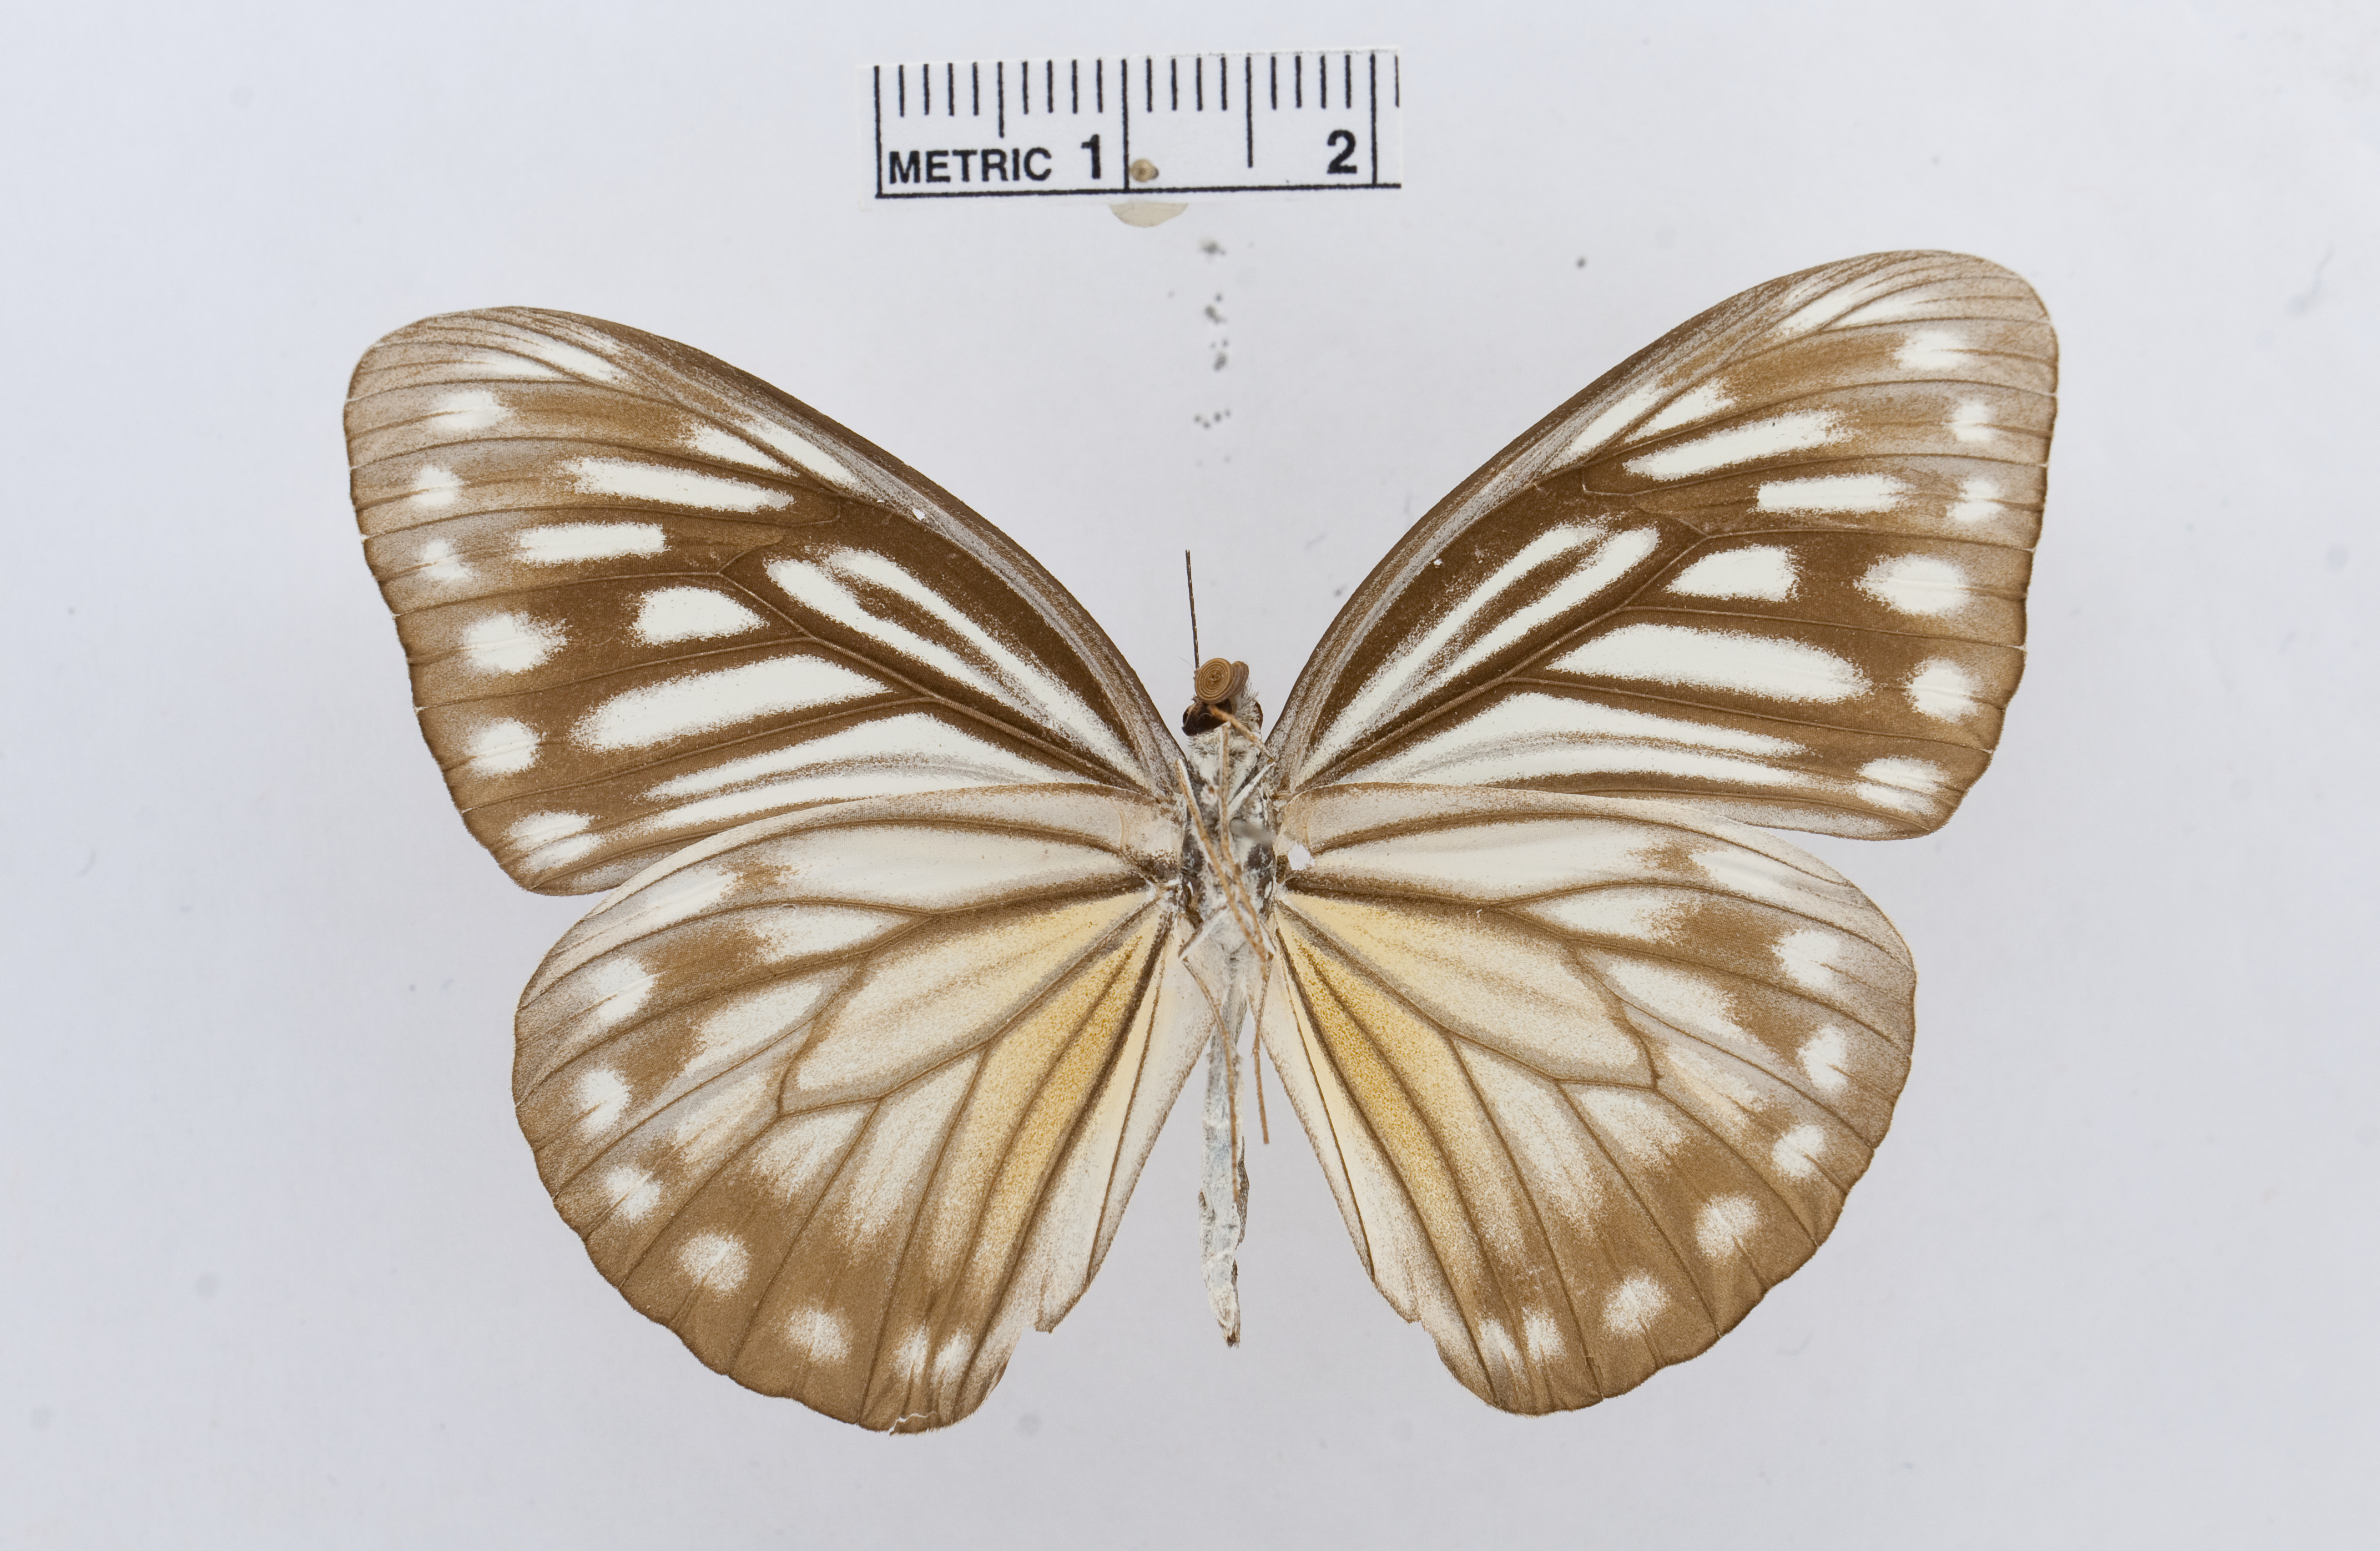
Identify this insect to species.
Pareronia ceylanica
